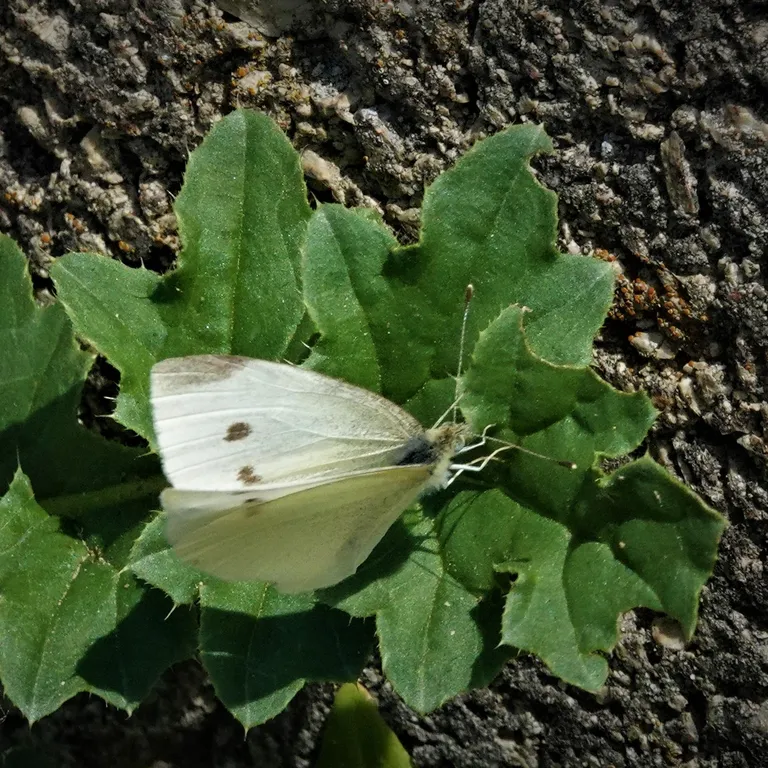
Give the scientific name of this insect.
Pieris rapae
